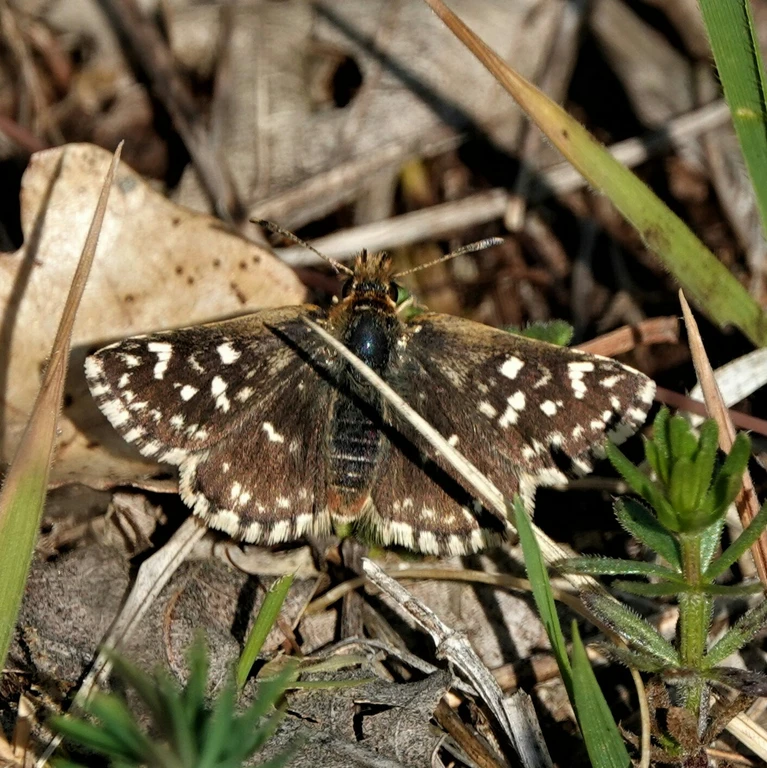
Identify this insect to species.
Spialia sertorius
